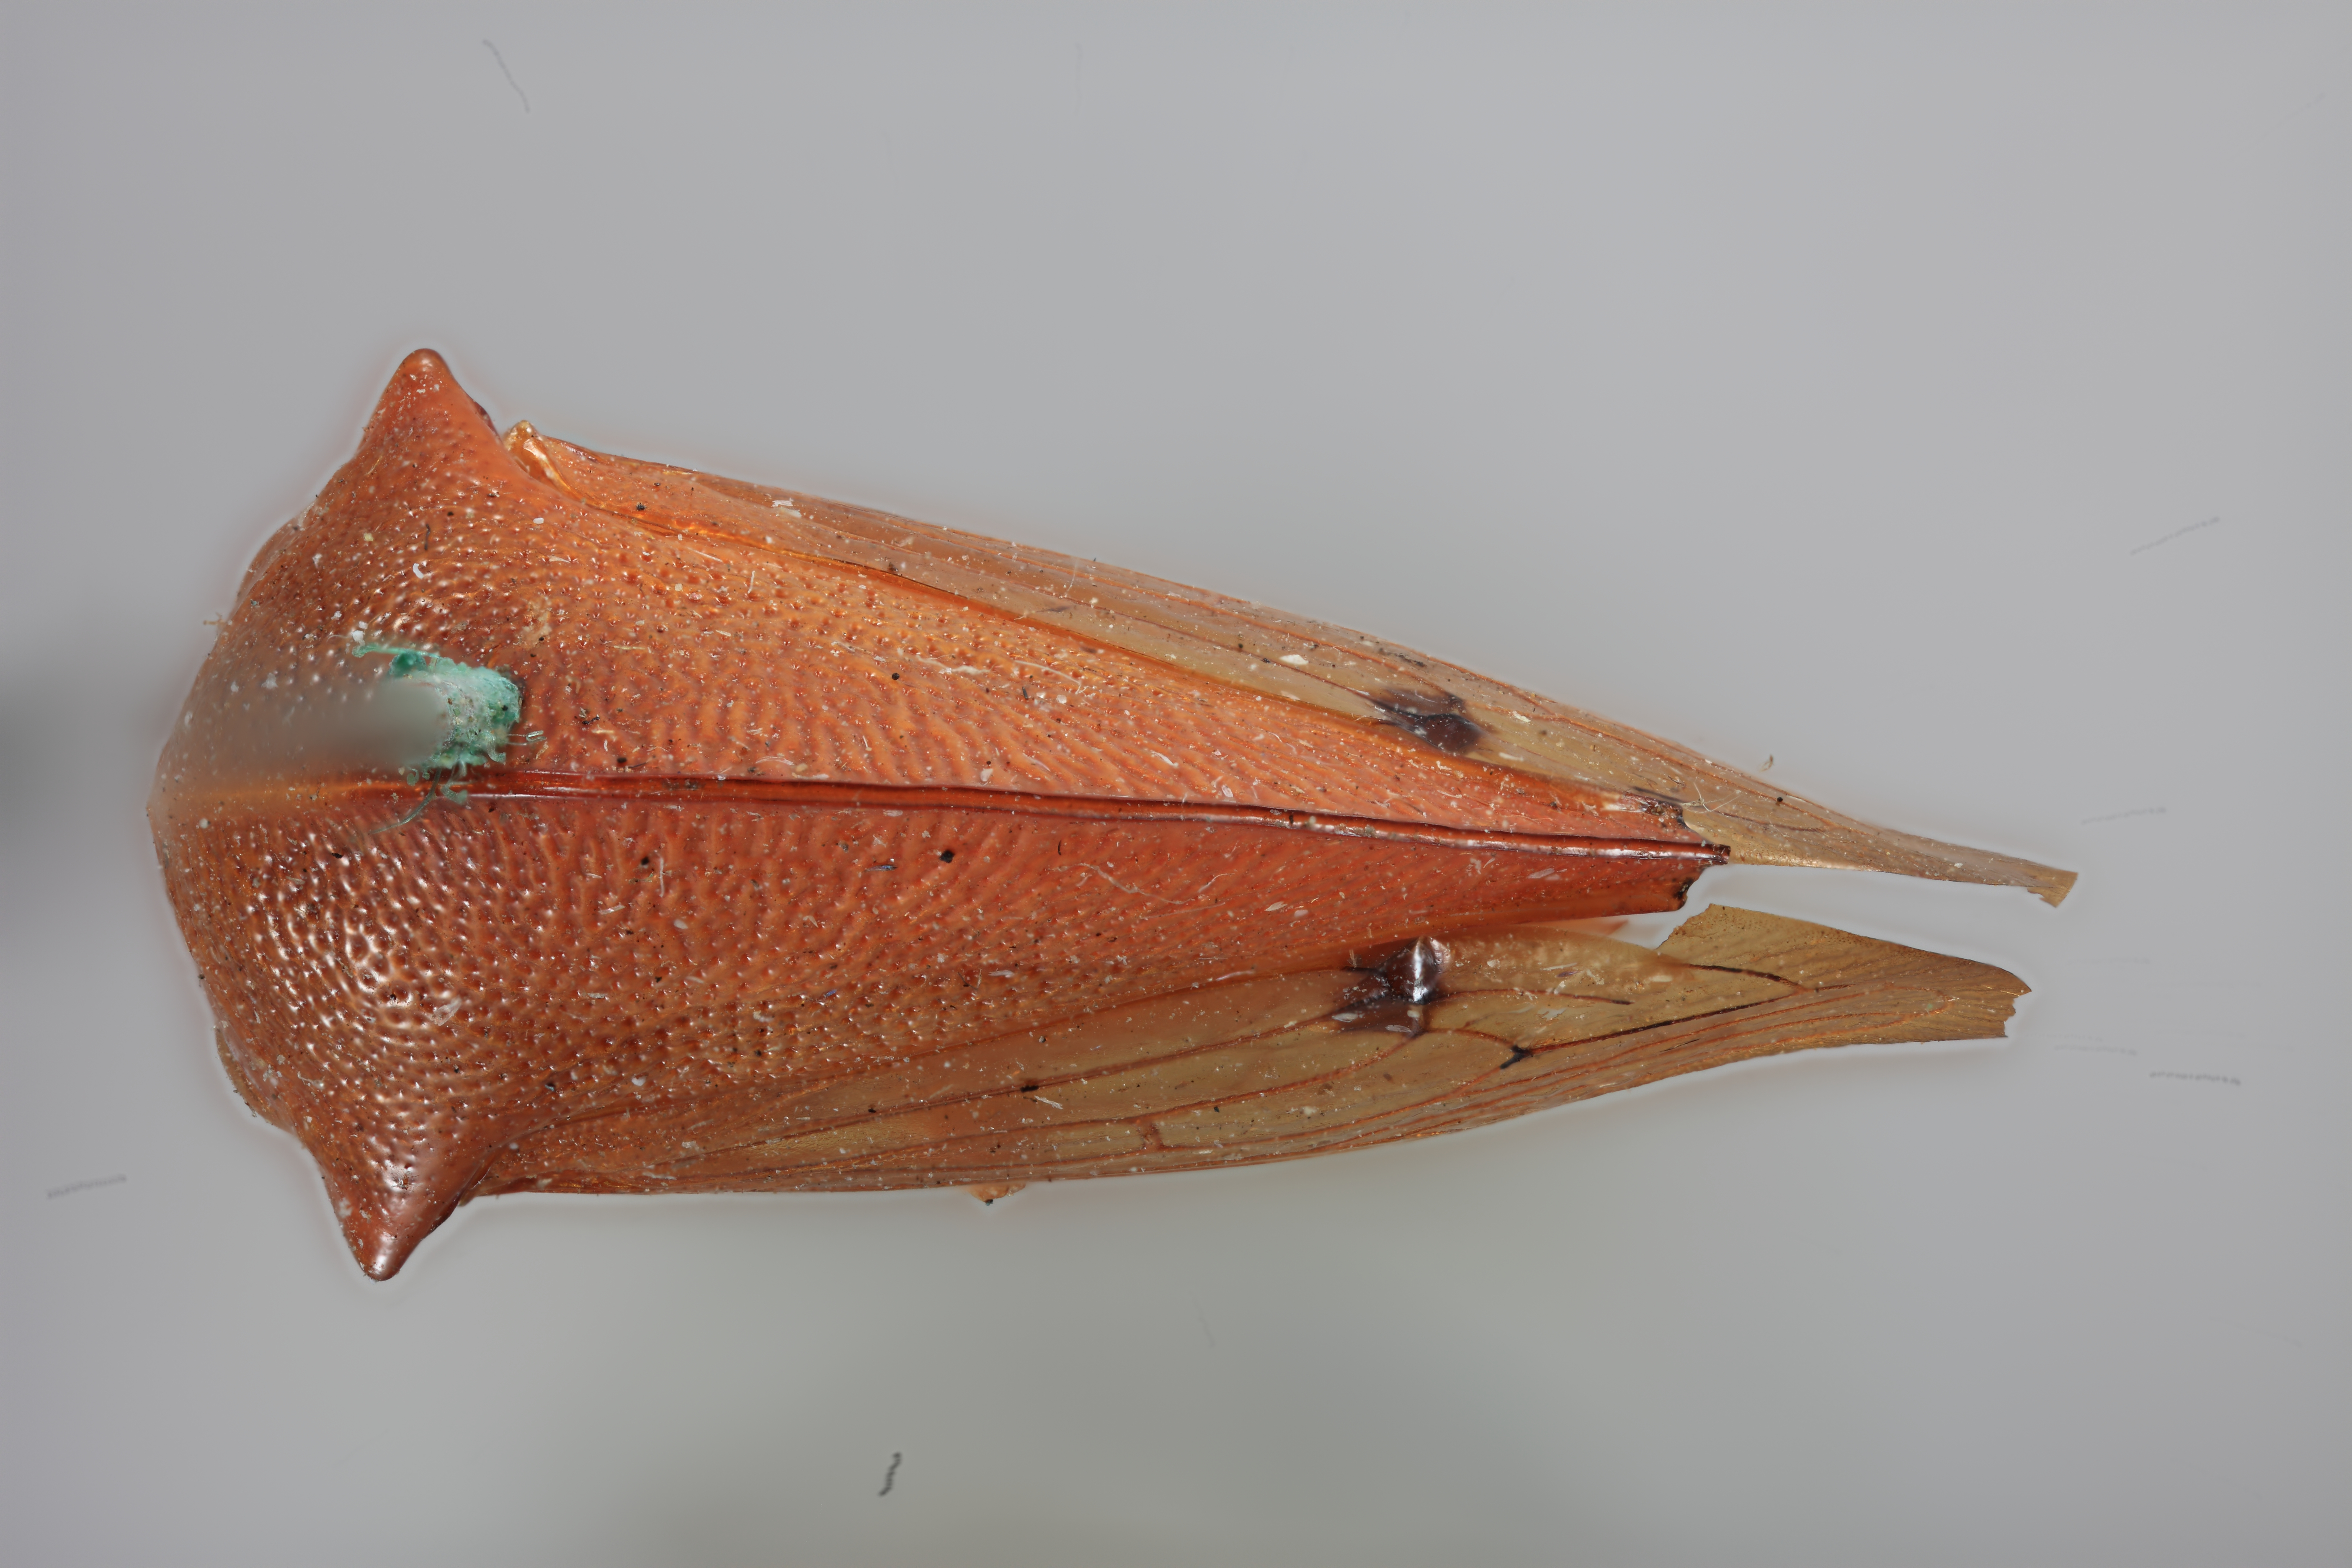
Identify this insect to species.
Cymbomorpha convexa
